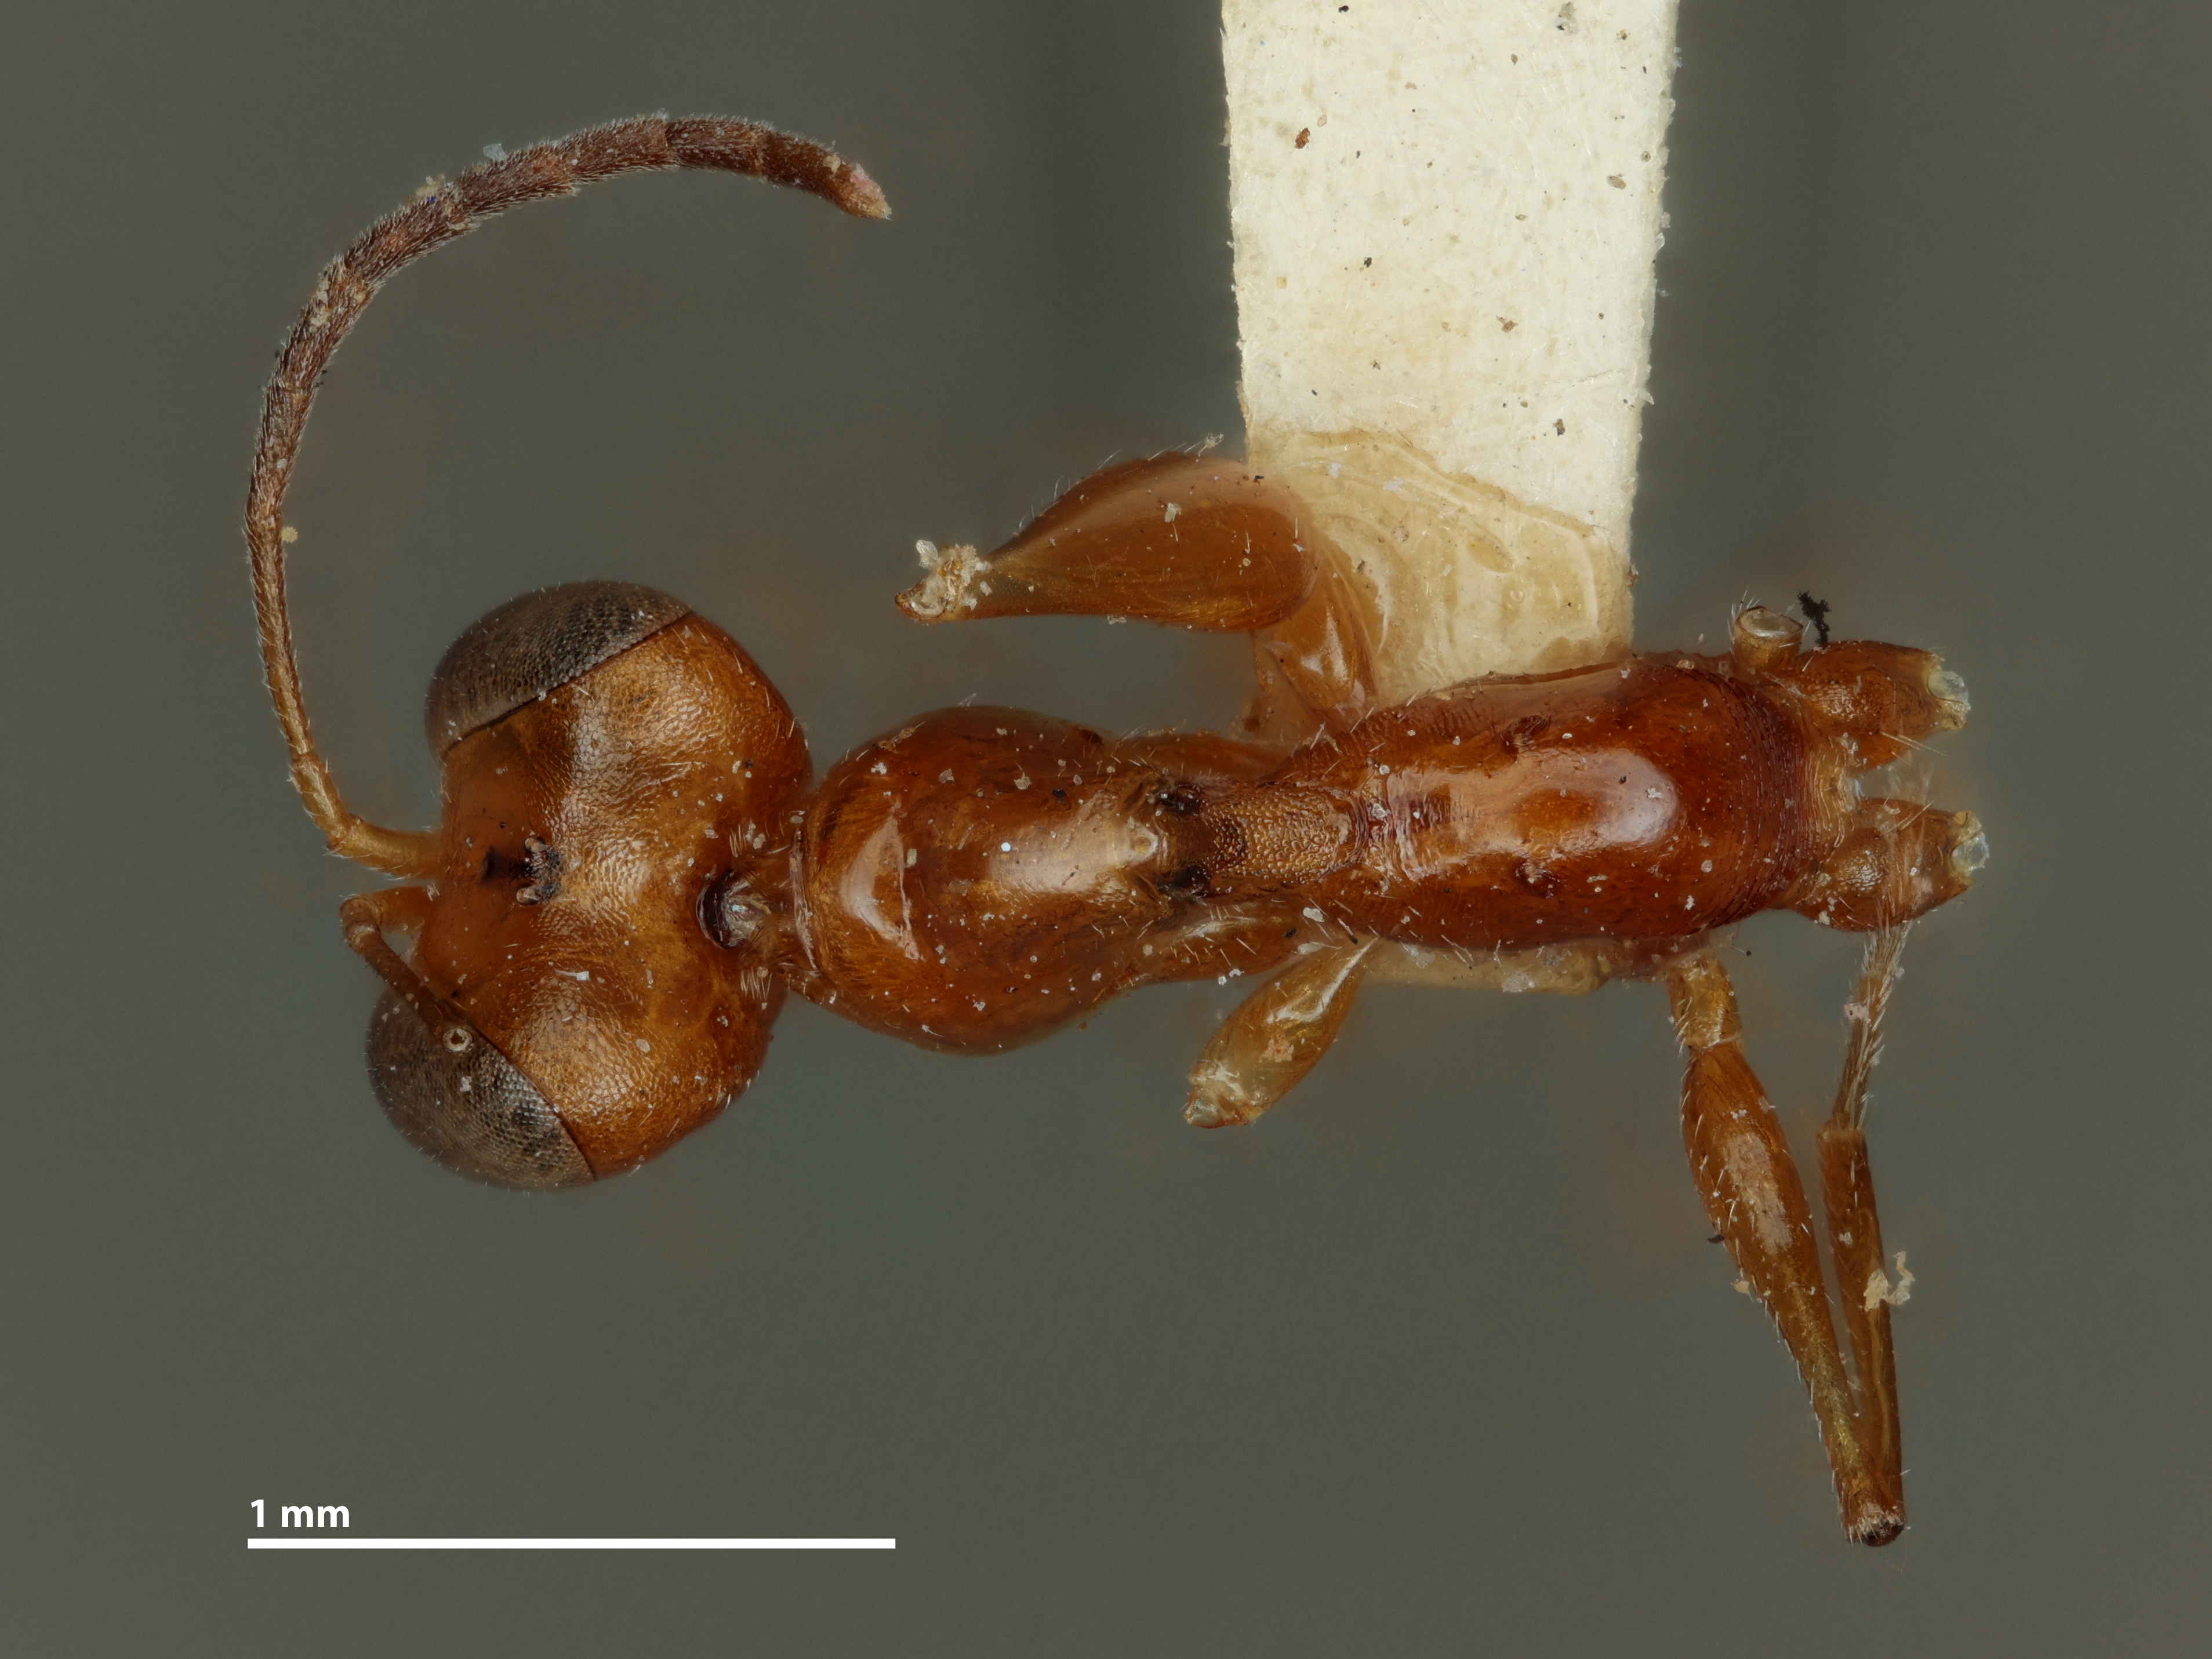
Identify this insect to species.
Gonatopus bicolor
